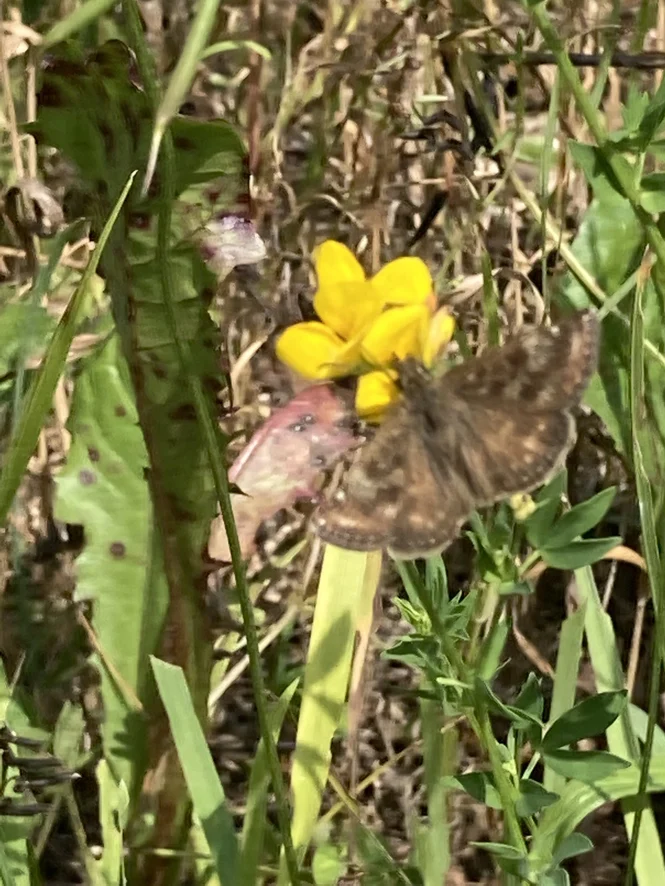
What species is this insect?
Erynnis tages
